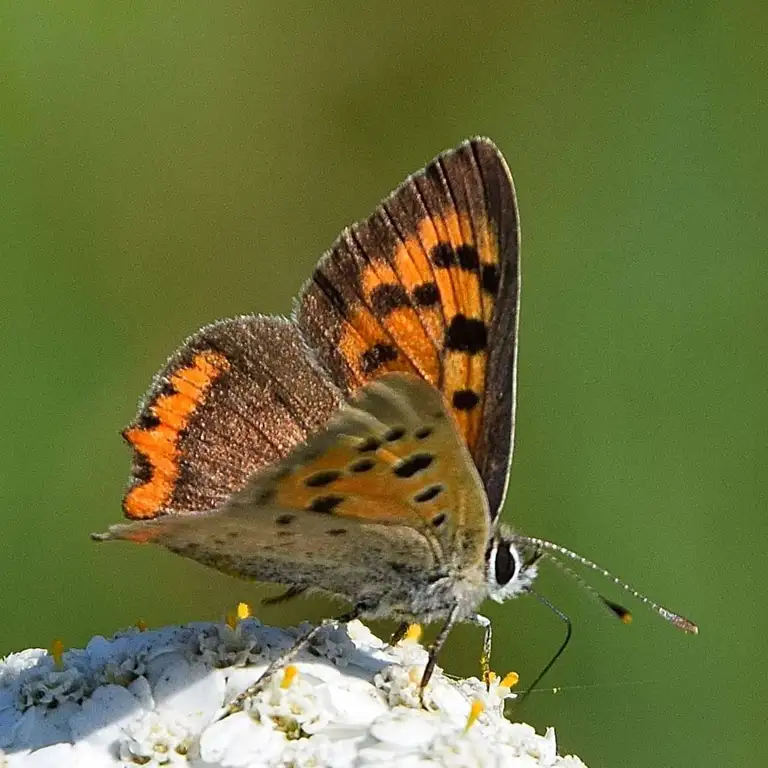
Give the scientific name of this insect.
Lycaena phlaeas
